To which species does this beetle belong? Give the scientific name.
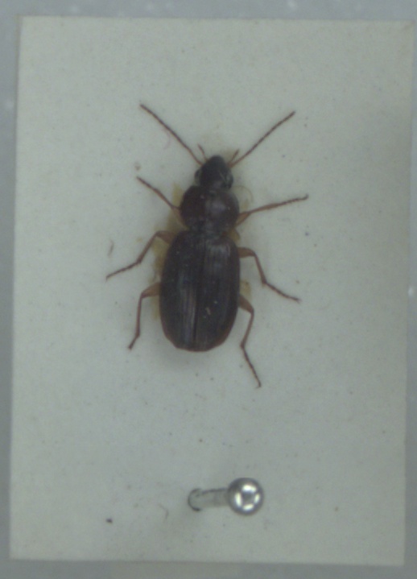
Olisthopus rotundatus
